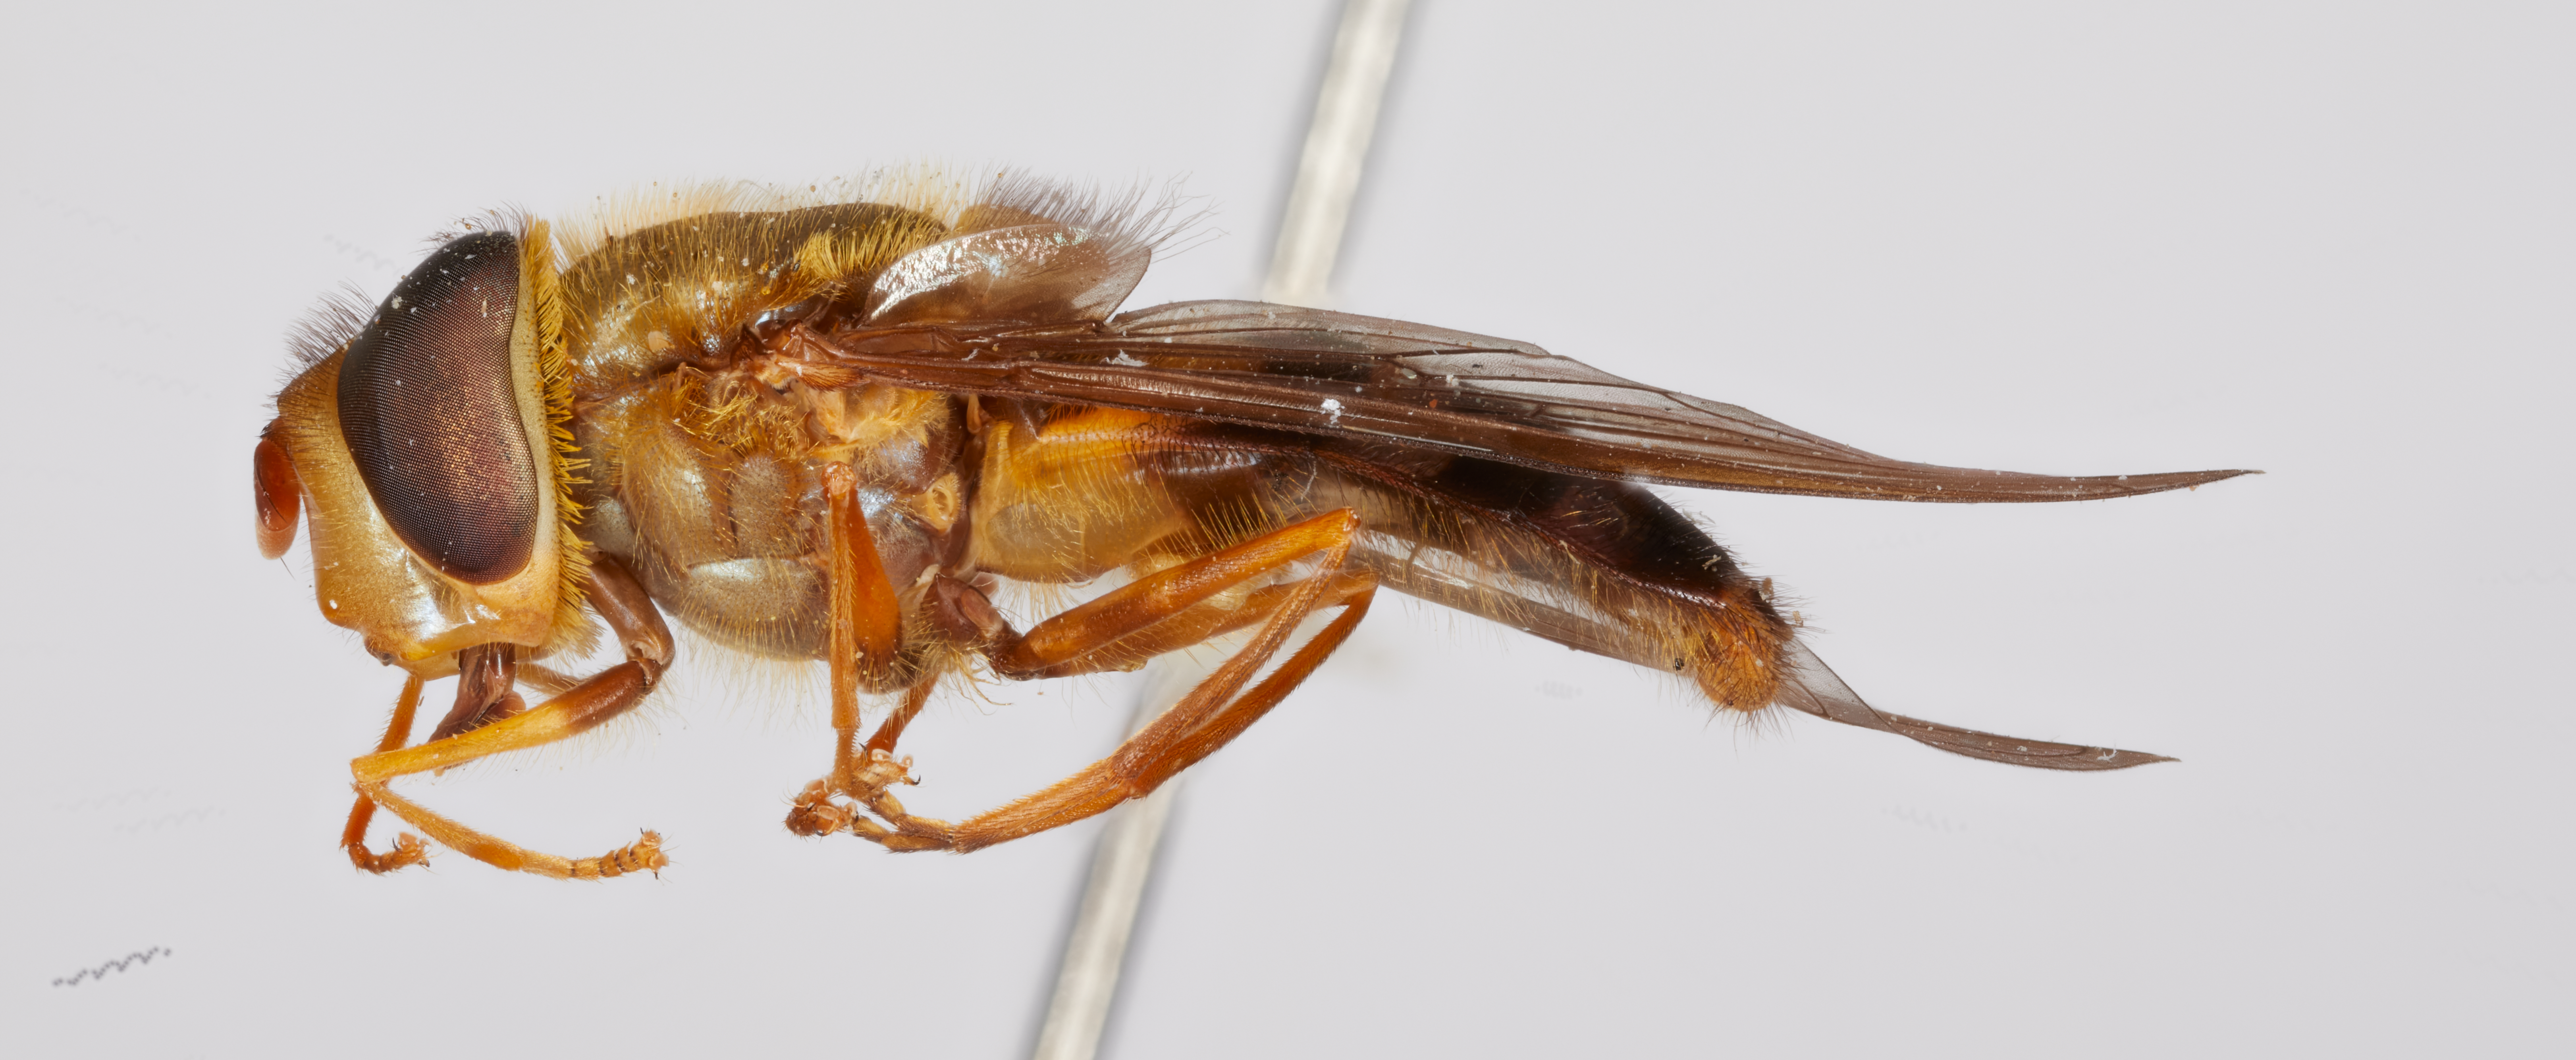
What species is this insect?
Syrphus vockerothi
